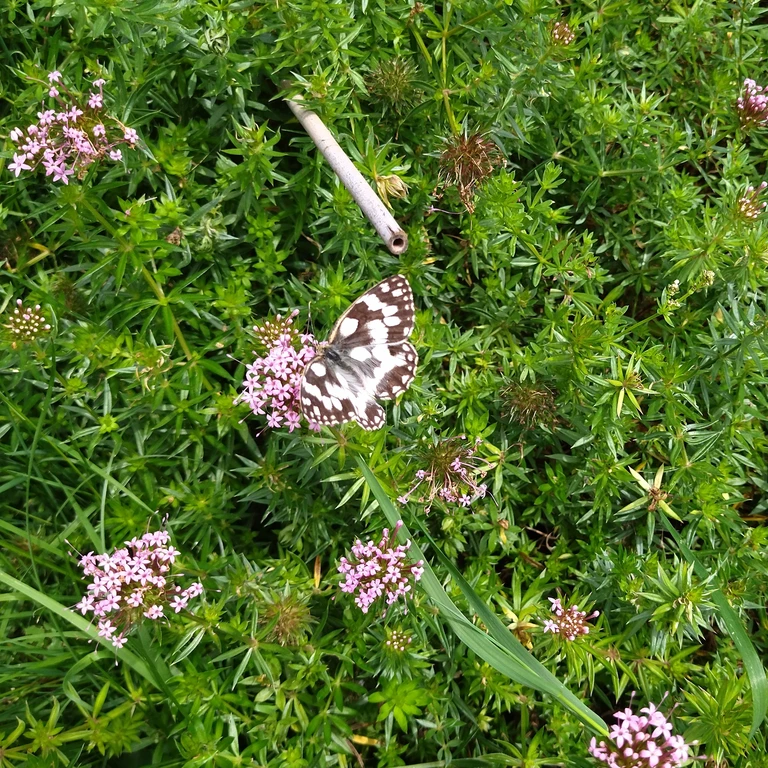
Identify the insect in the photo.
Melanargia galathea
